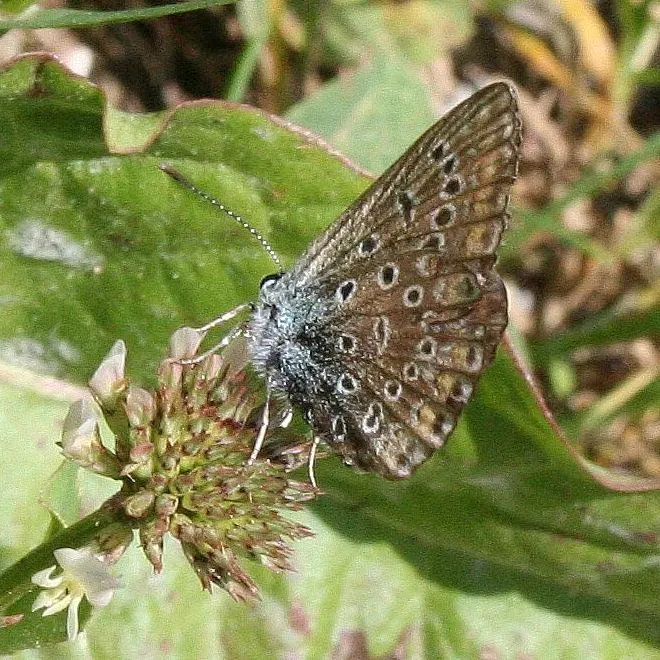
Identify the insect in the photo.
Polyommatus icarus
